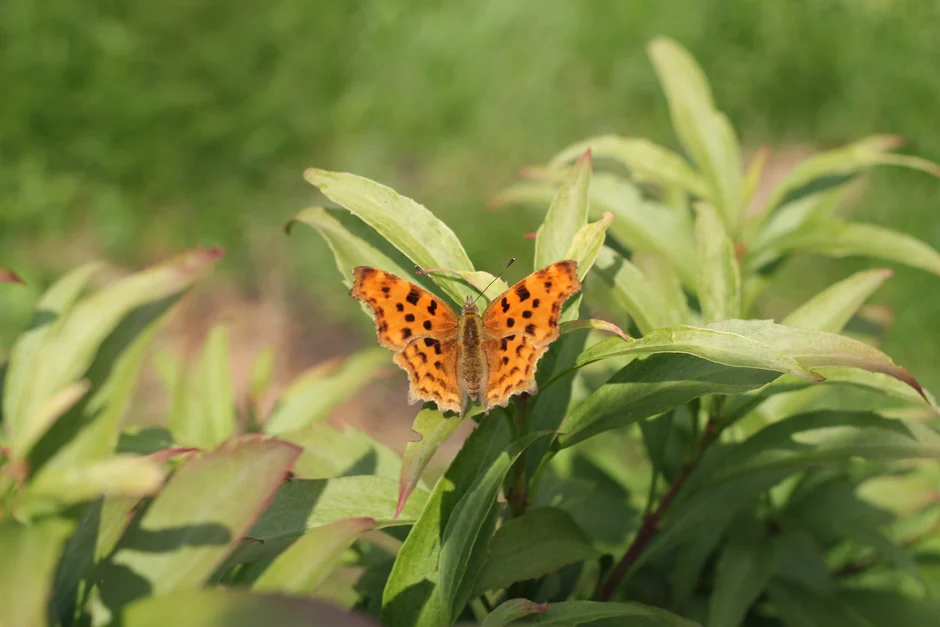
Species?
Polygonia c-album
